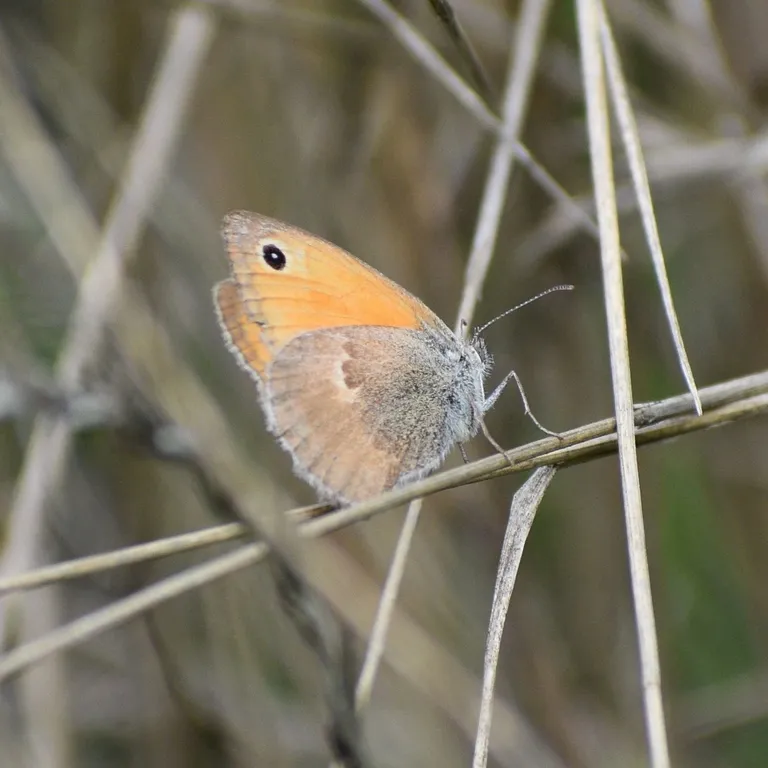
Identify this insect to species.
Coenonympha pamphilus
